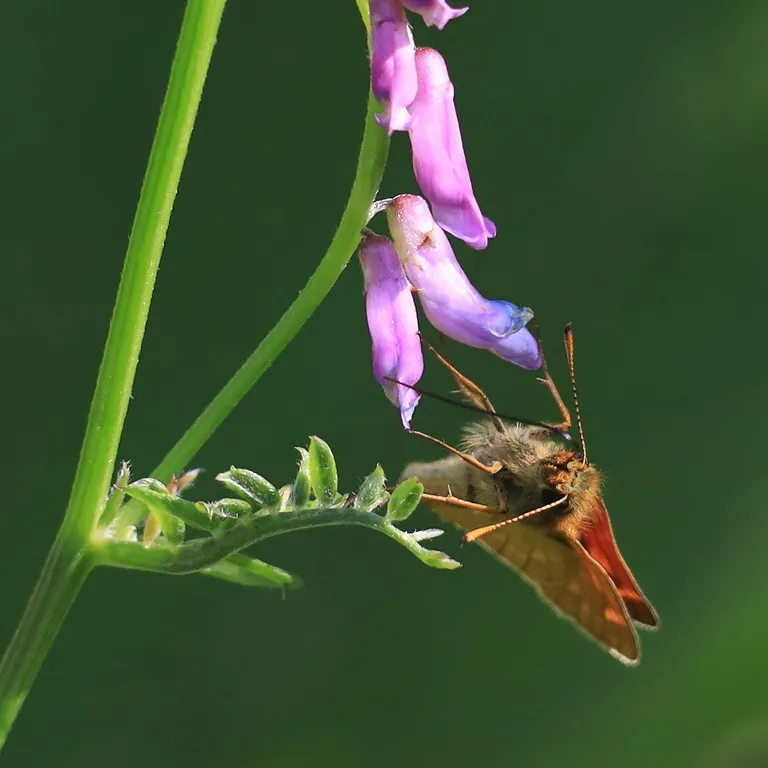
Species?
Ochlodes sylvanus (also Ochlodes venata)
